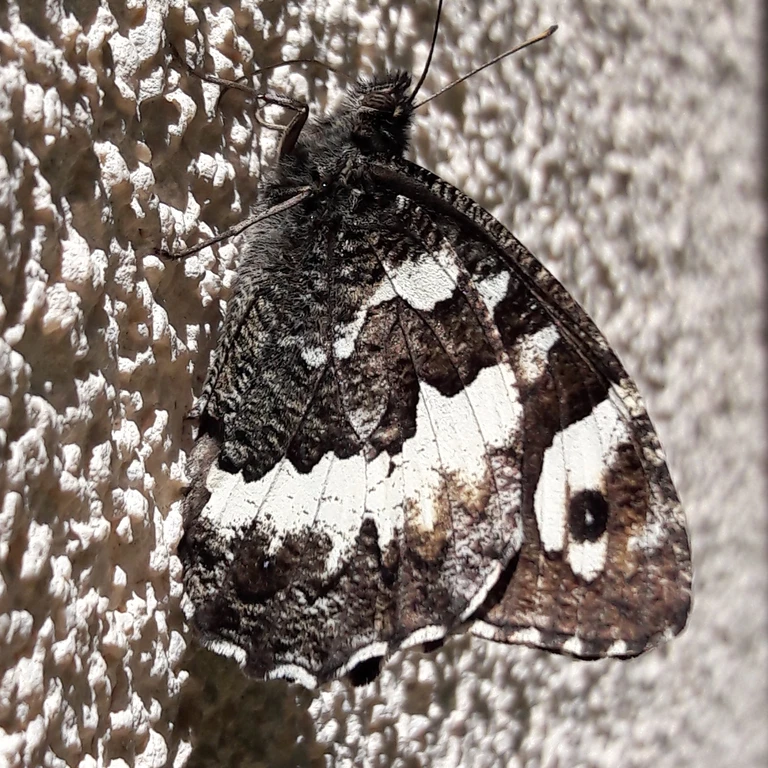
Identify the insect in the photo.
Brintesia circe
